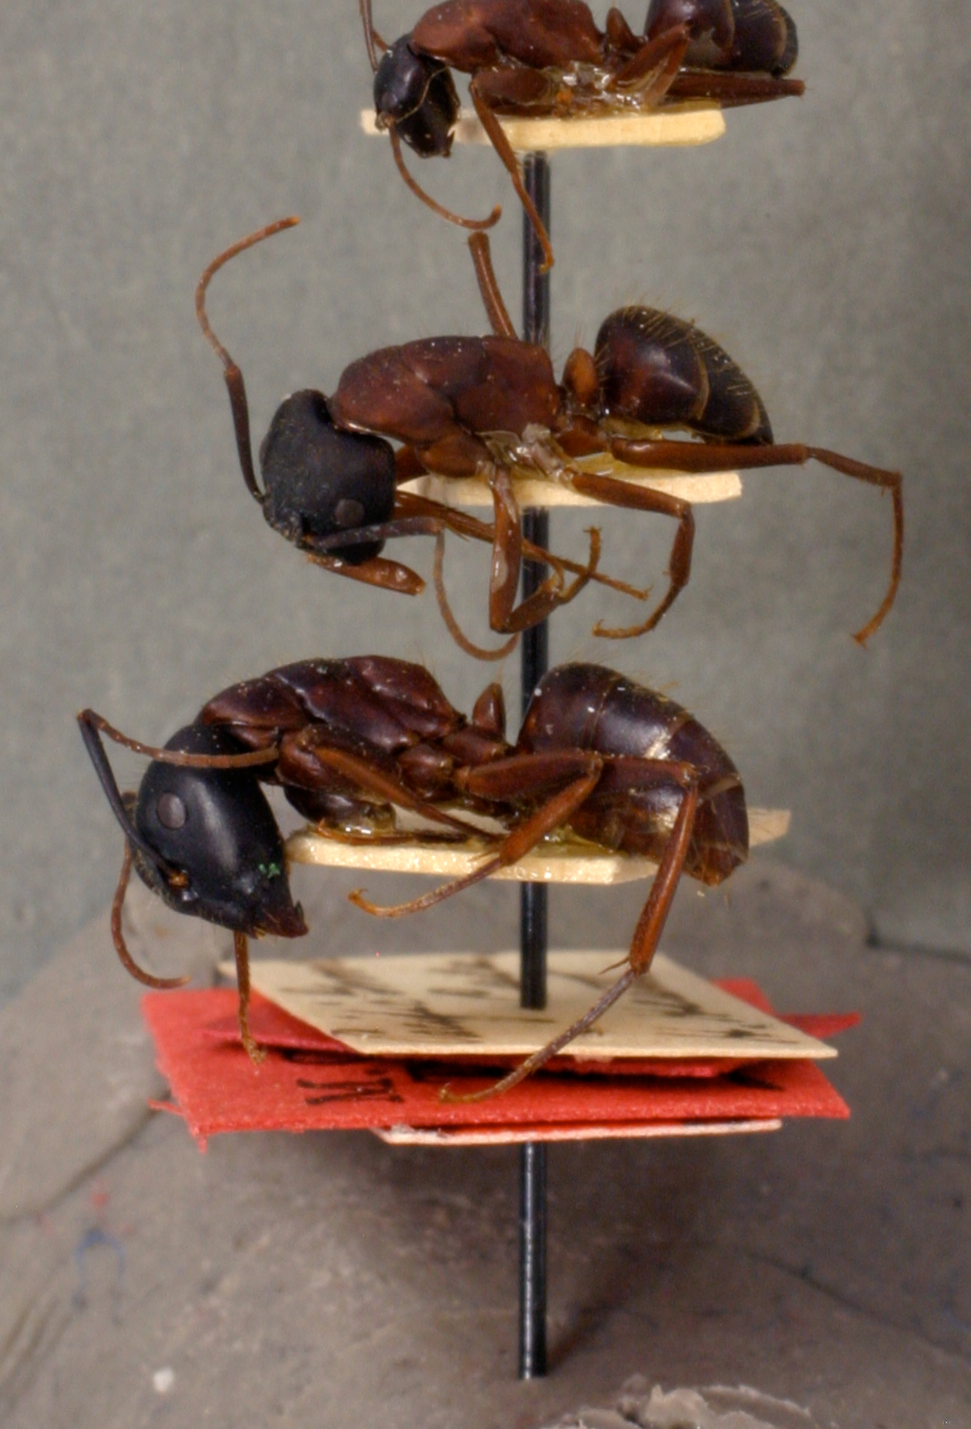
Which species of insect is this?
Camponotus maculatus
